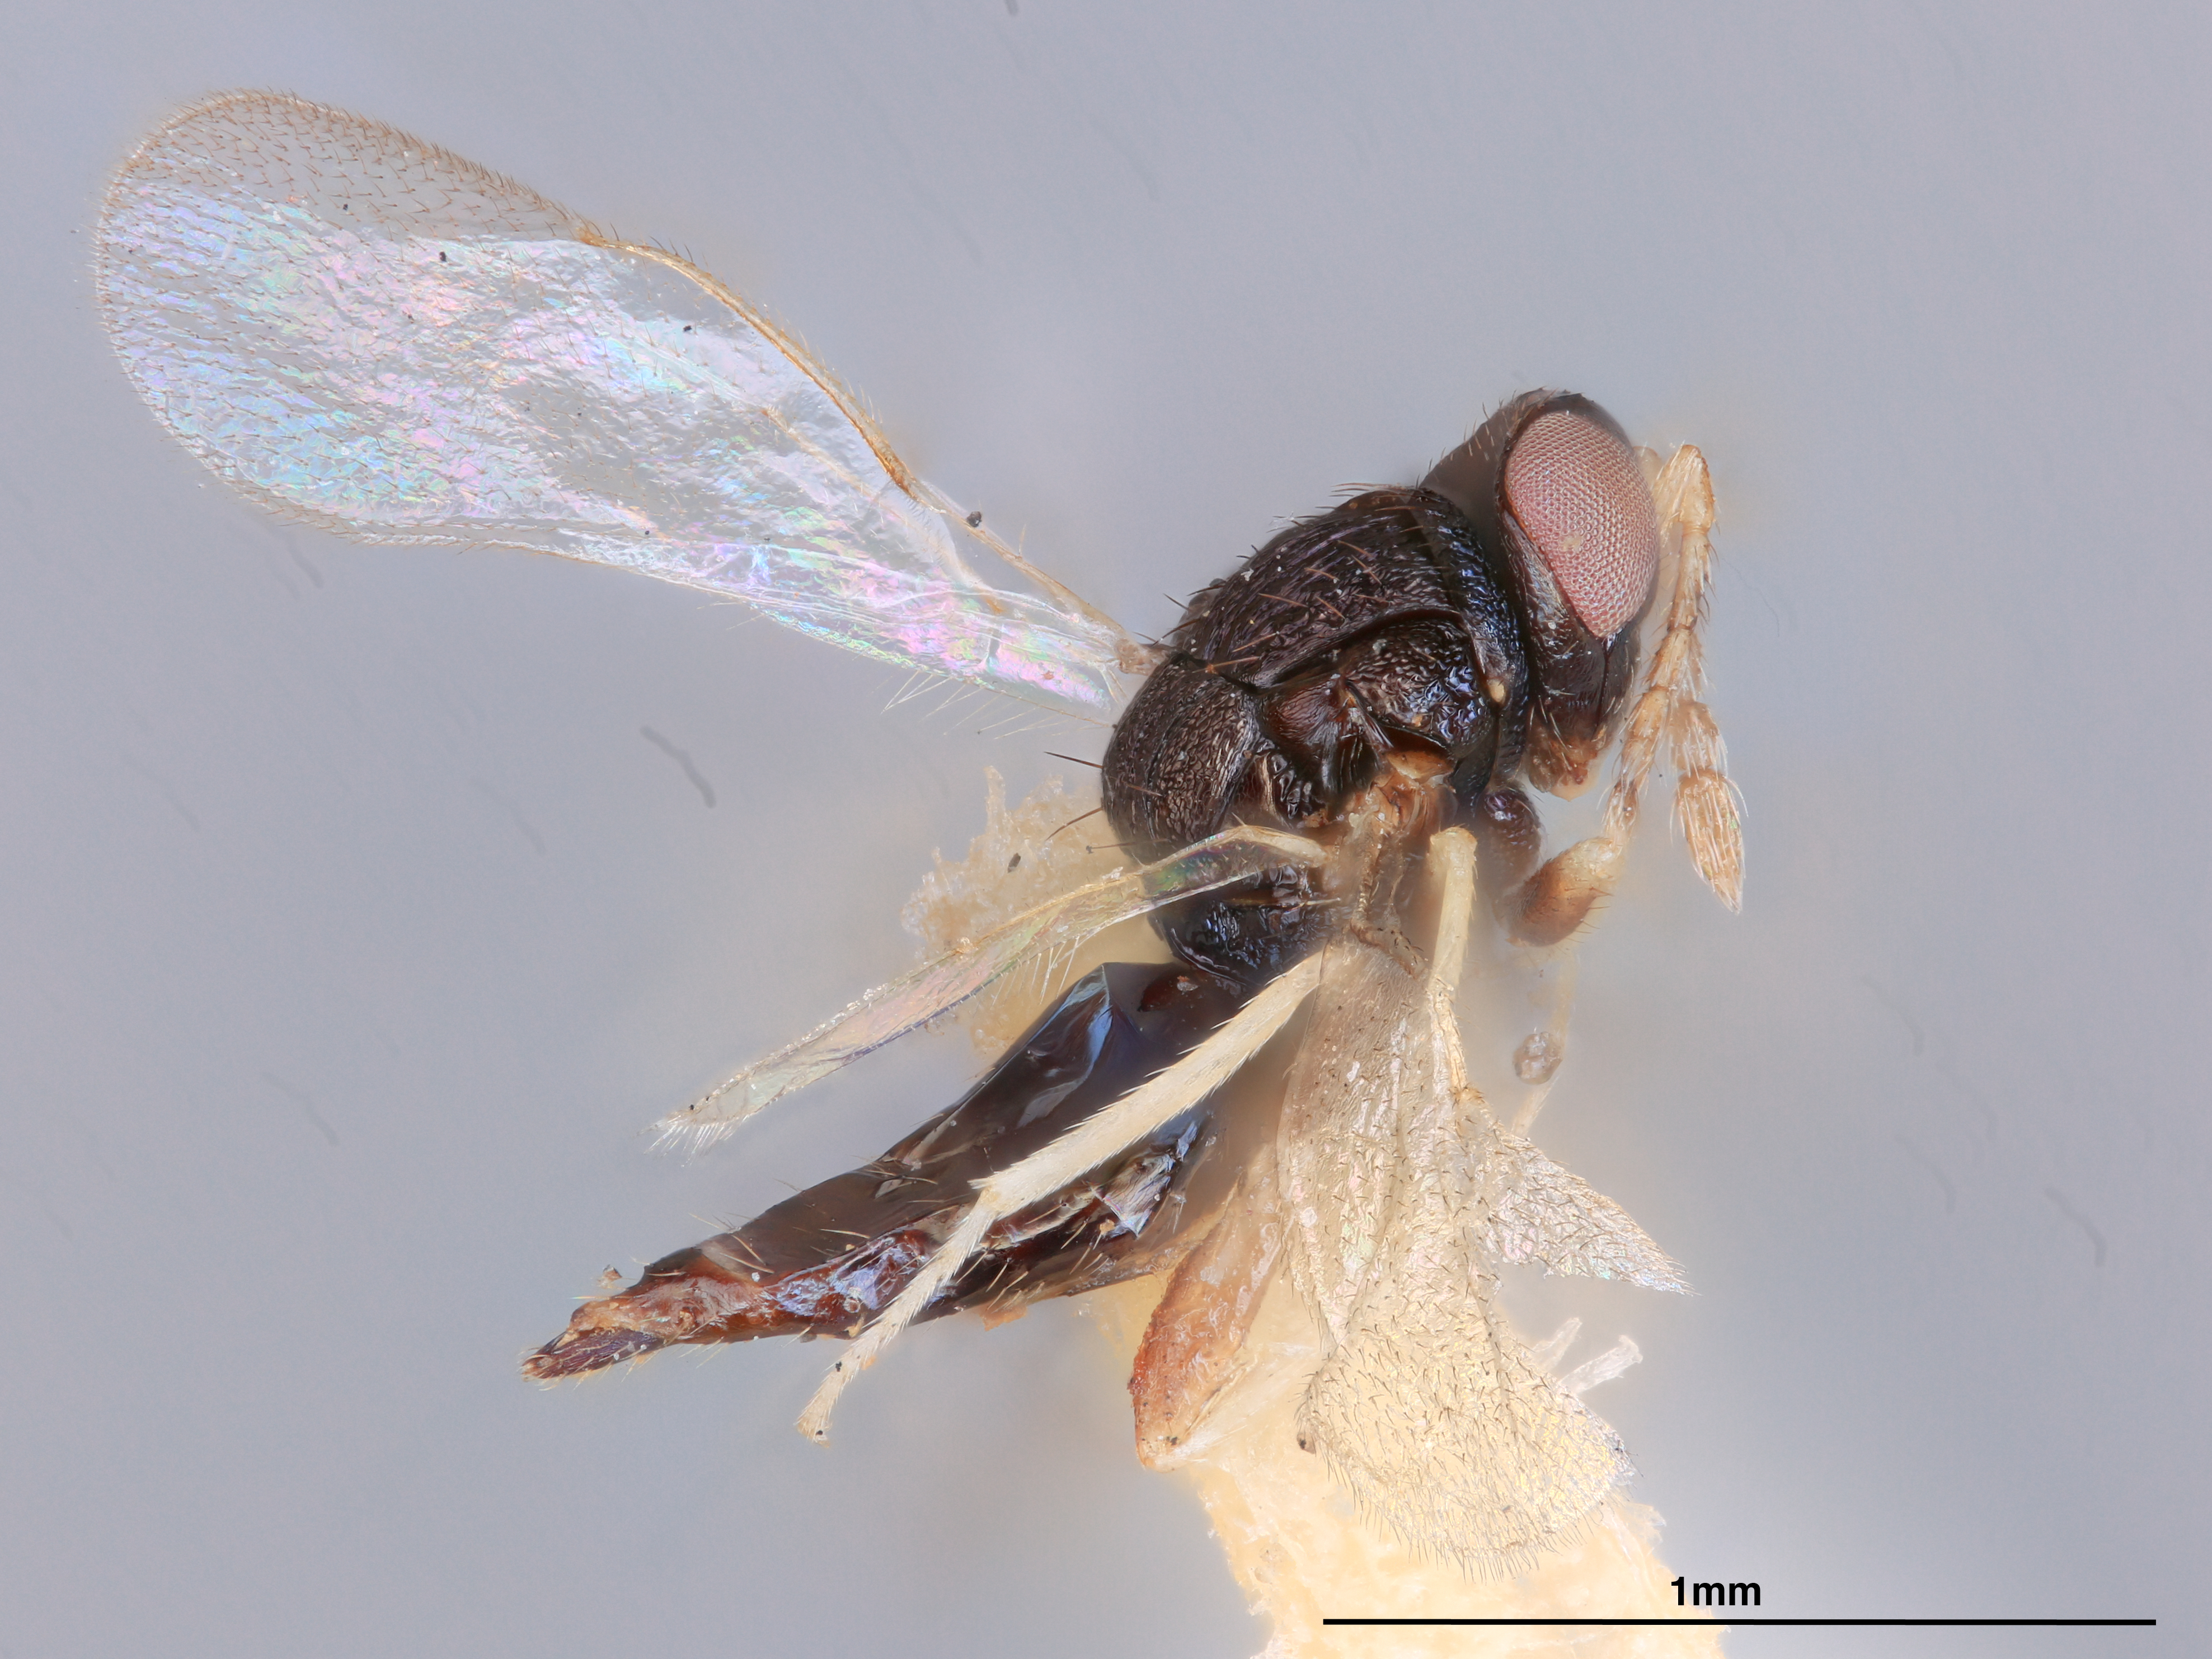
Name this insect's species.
Tetrastichus gelastus
